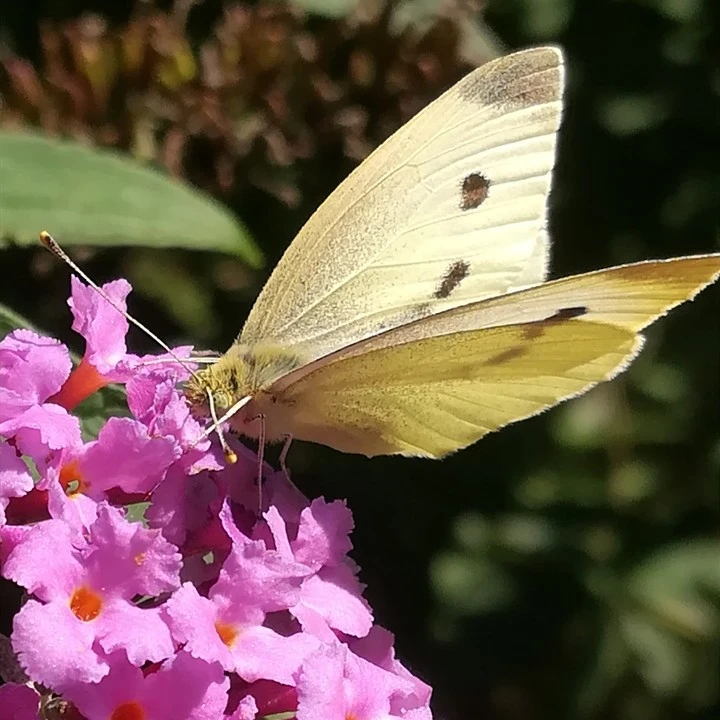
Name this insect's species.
Pieris rapae
